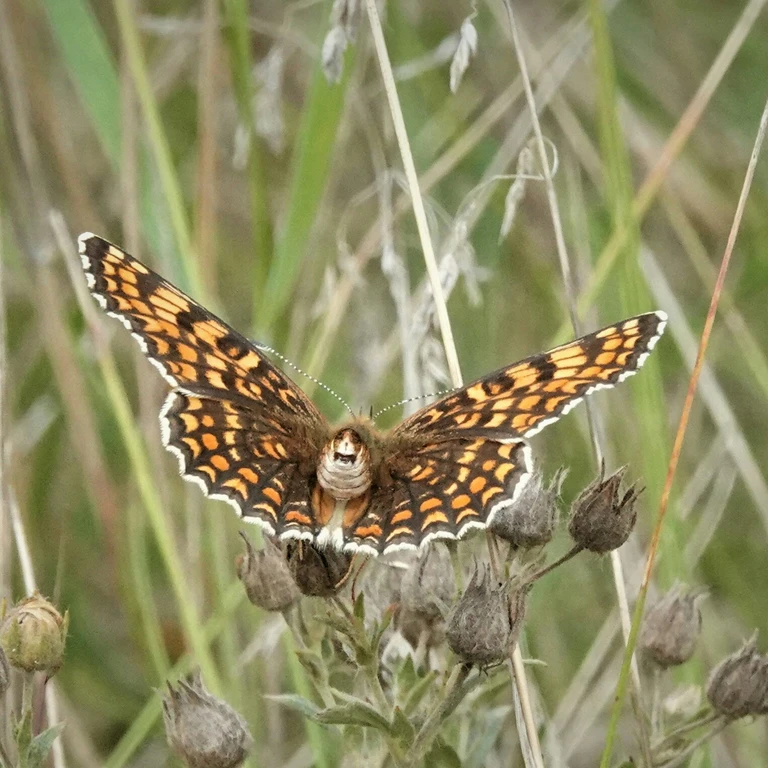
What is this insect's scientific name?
Melitaea phoebe
